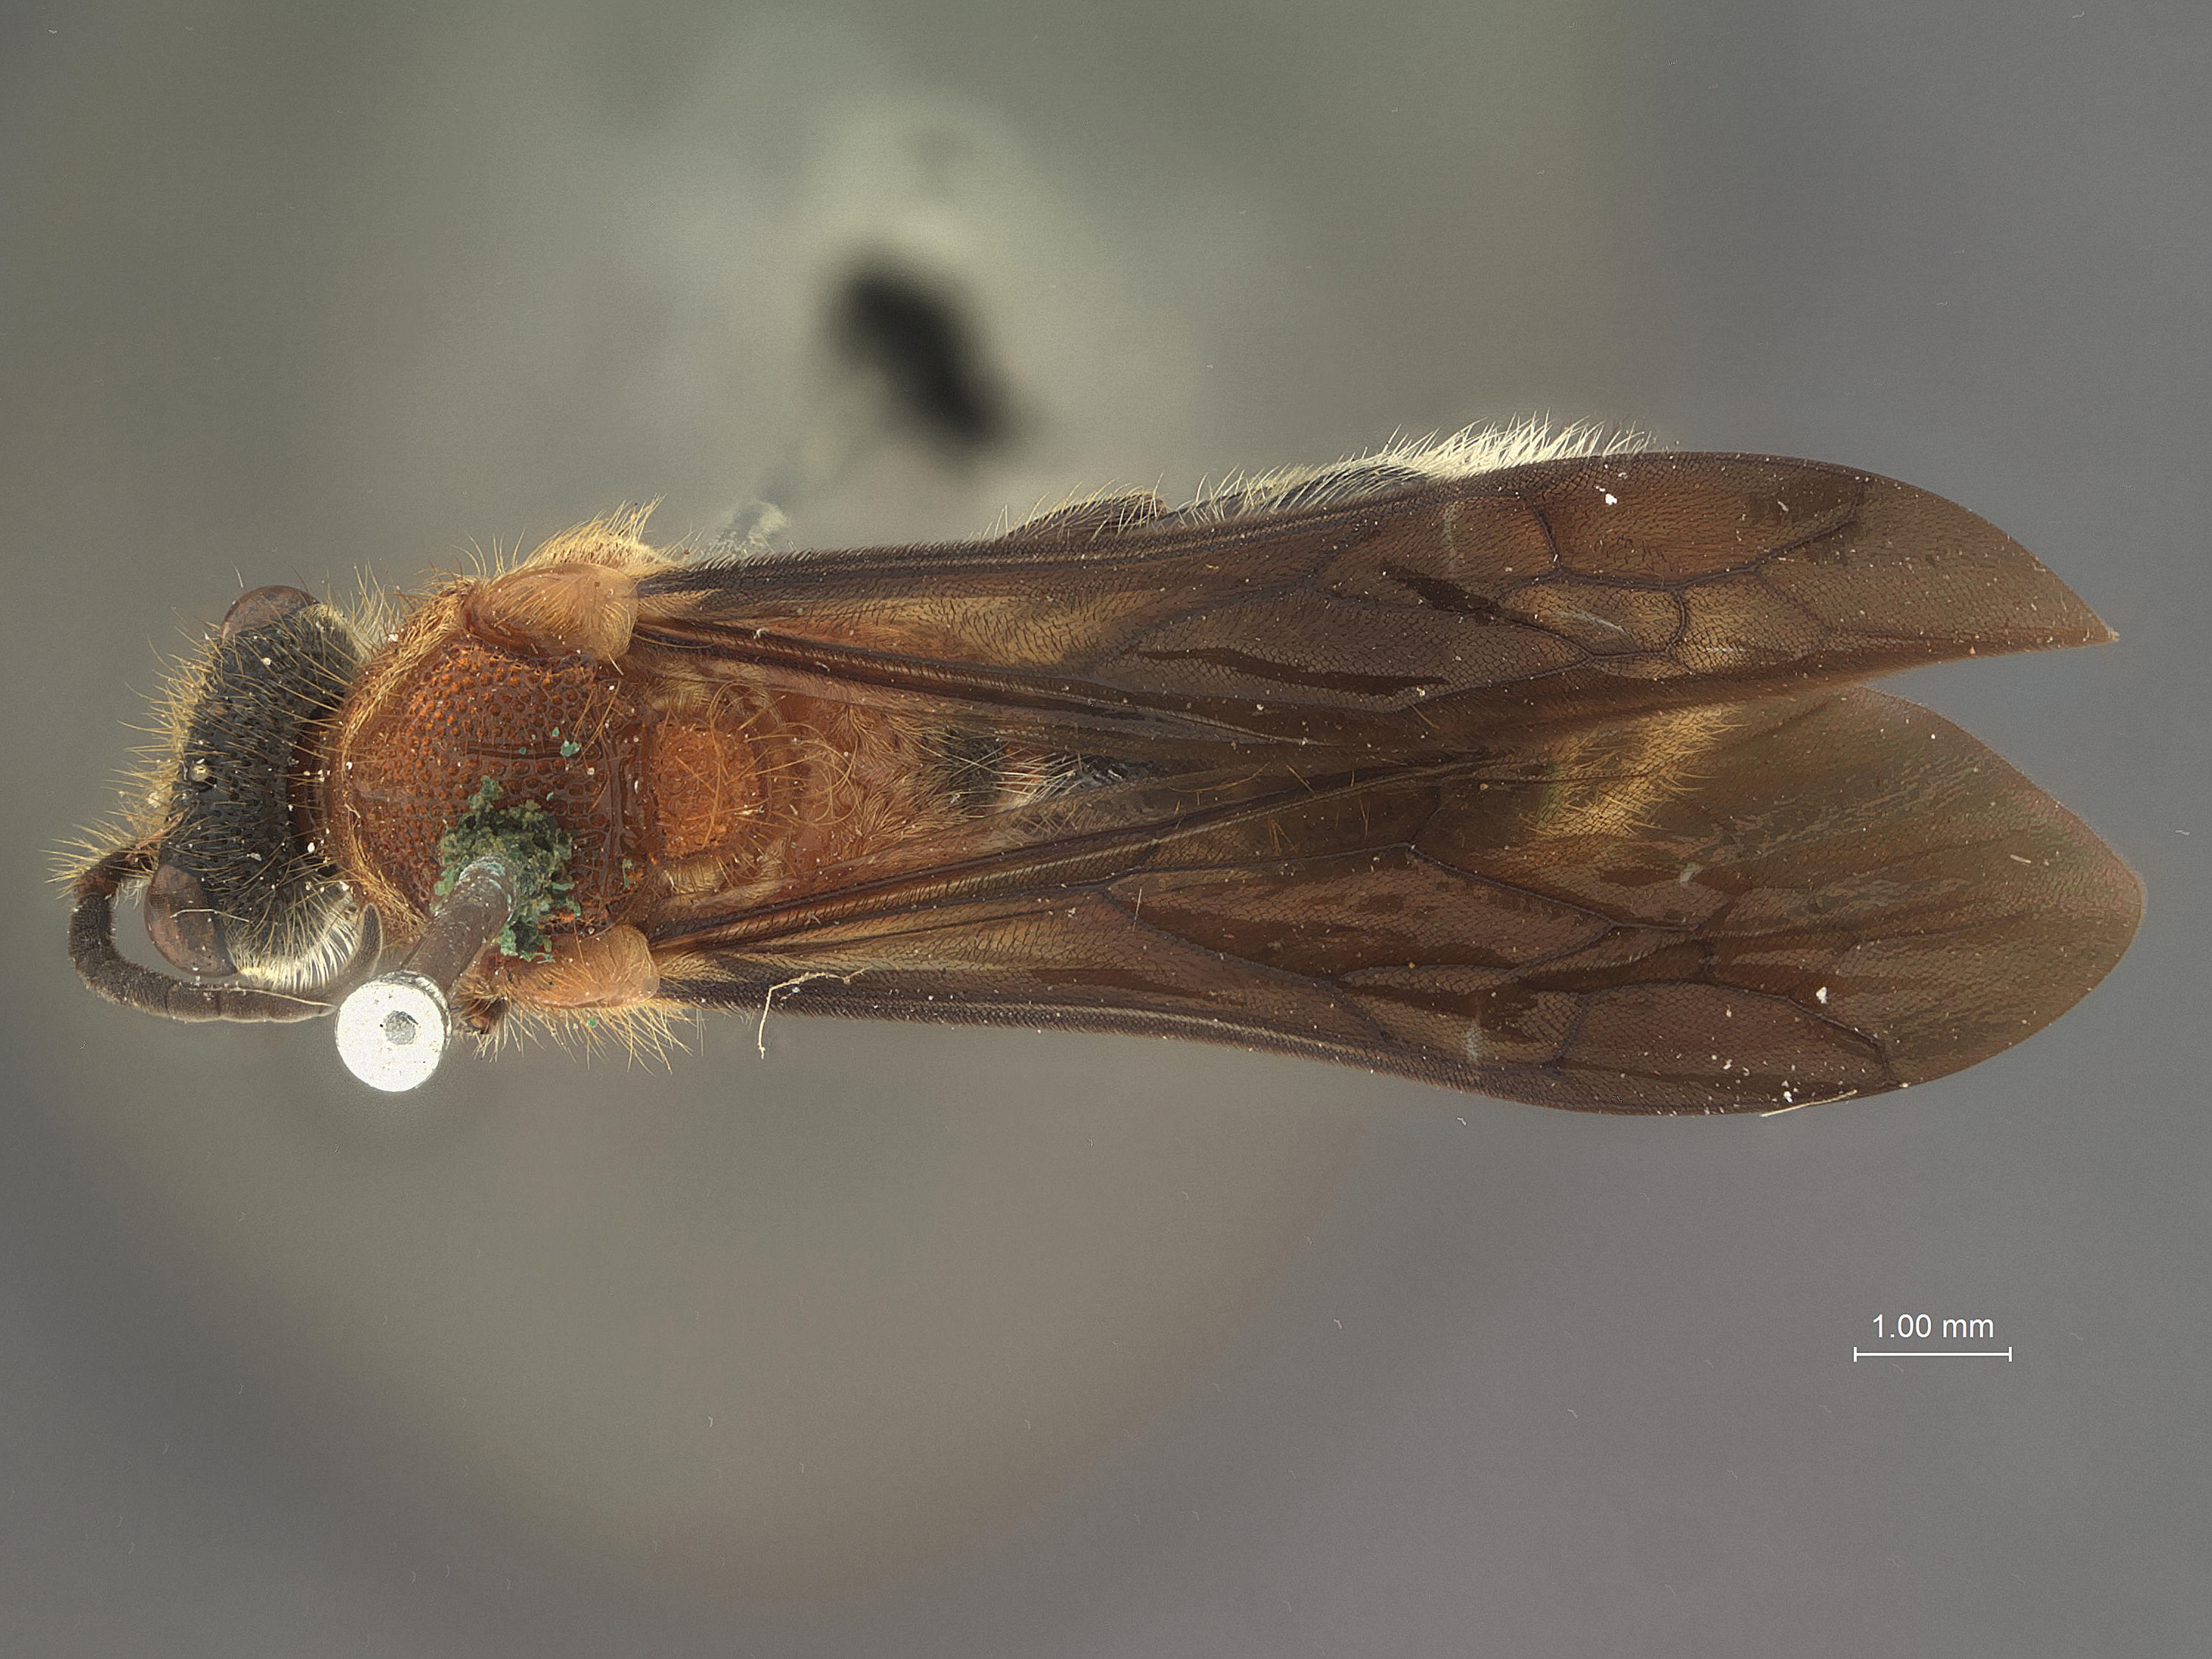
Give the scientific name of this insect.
Timulla nedyme
